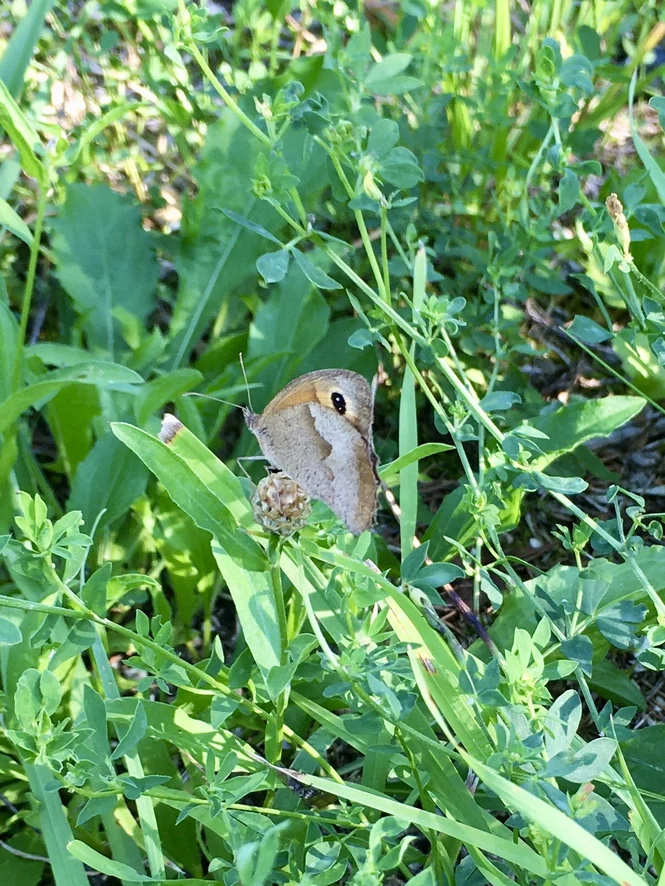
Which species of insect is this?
Maniola jurtina
